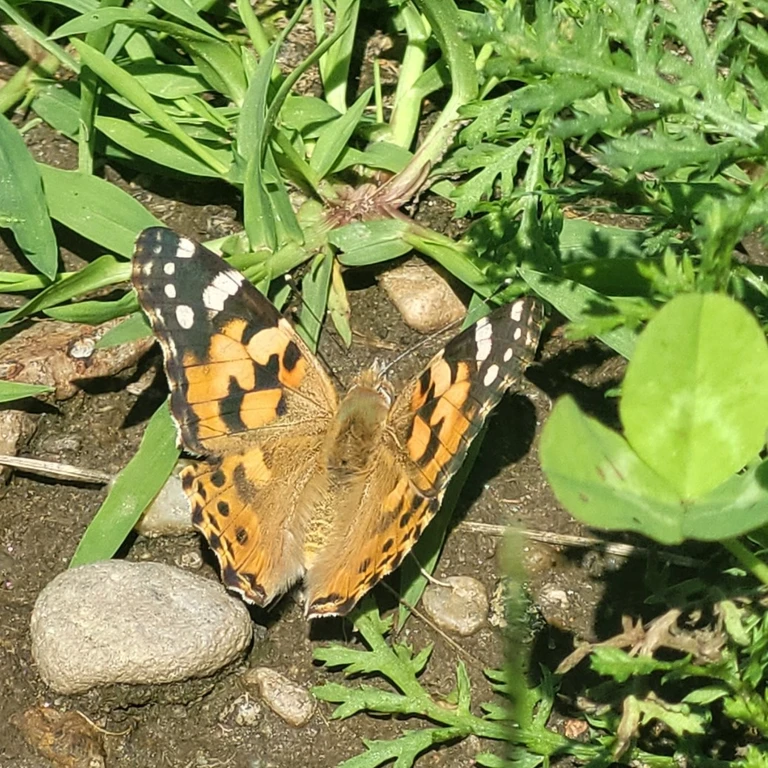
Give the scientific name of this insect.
Vanessa cardui
